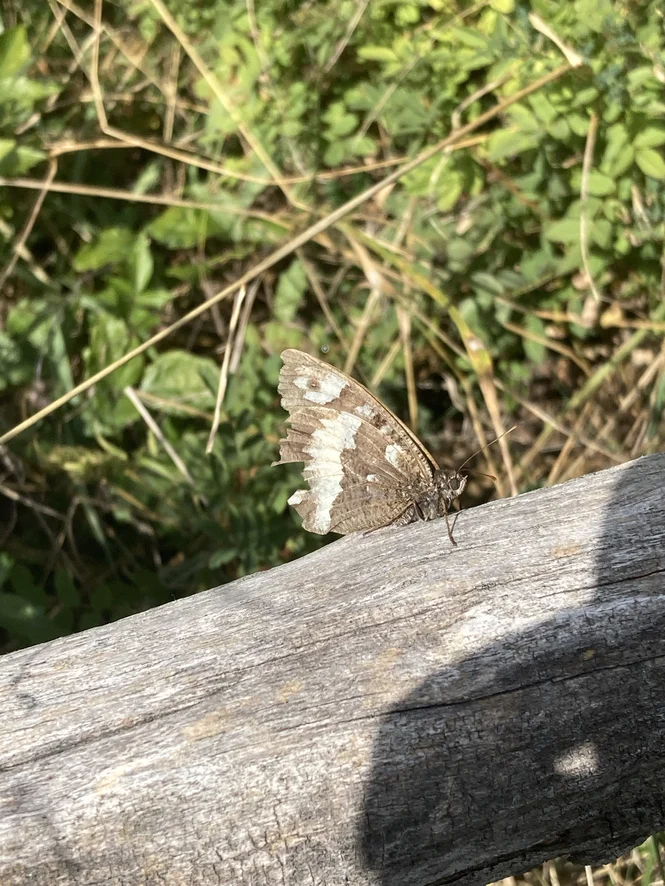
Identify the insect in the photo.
Brintesia circe
